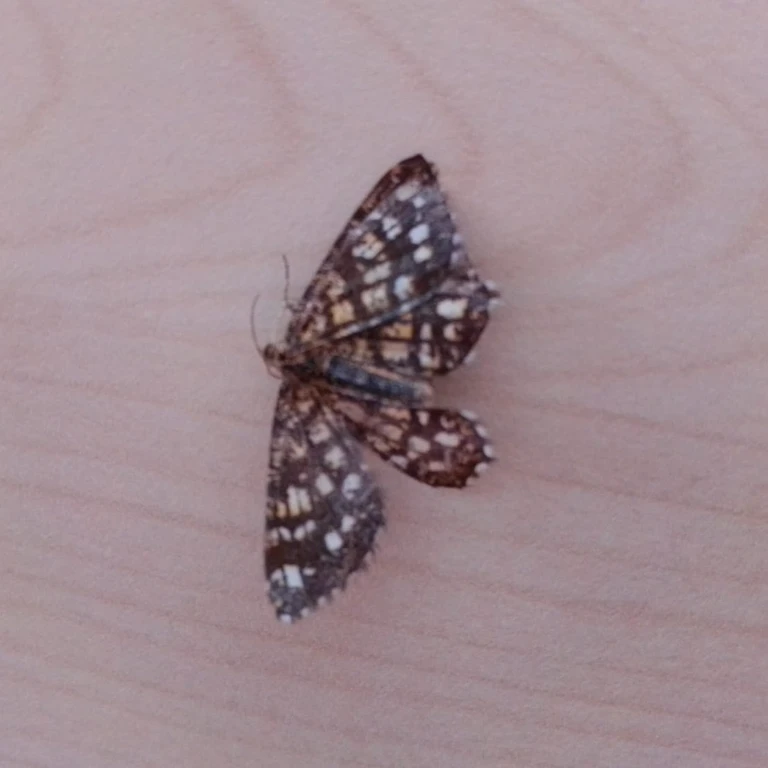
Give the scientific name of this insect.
Chiasmia clathrata
